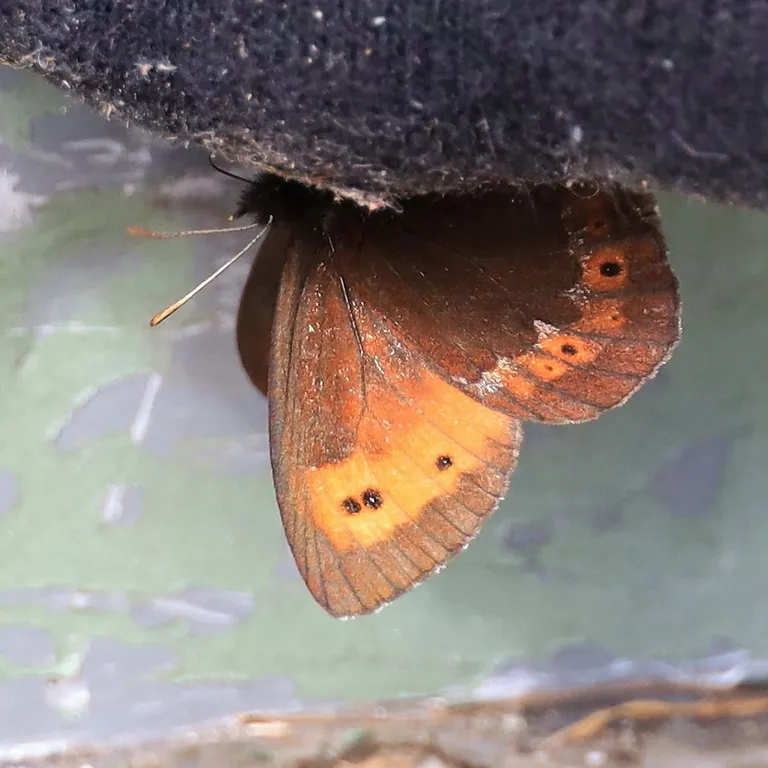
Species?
Erebia euryale
